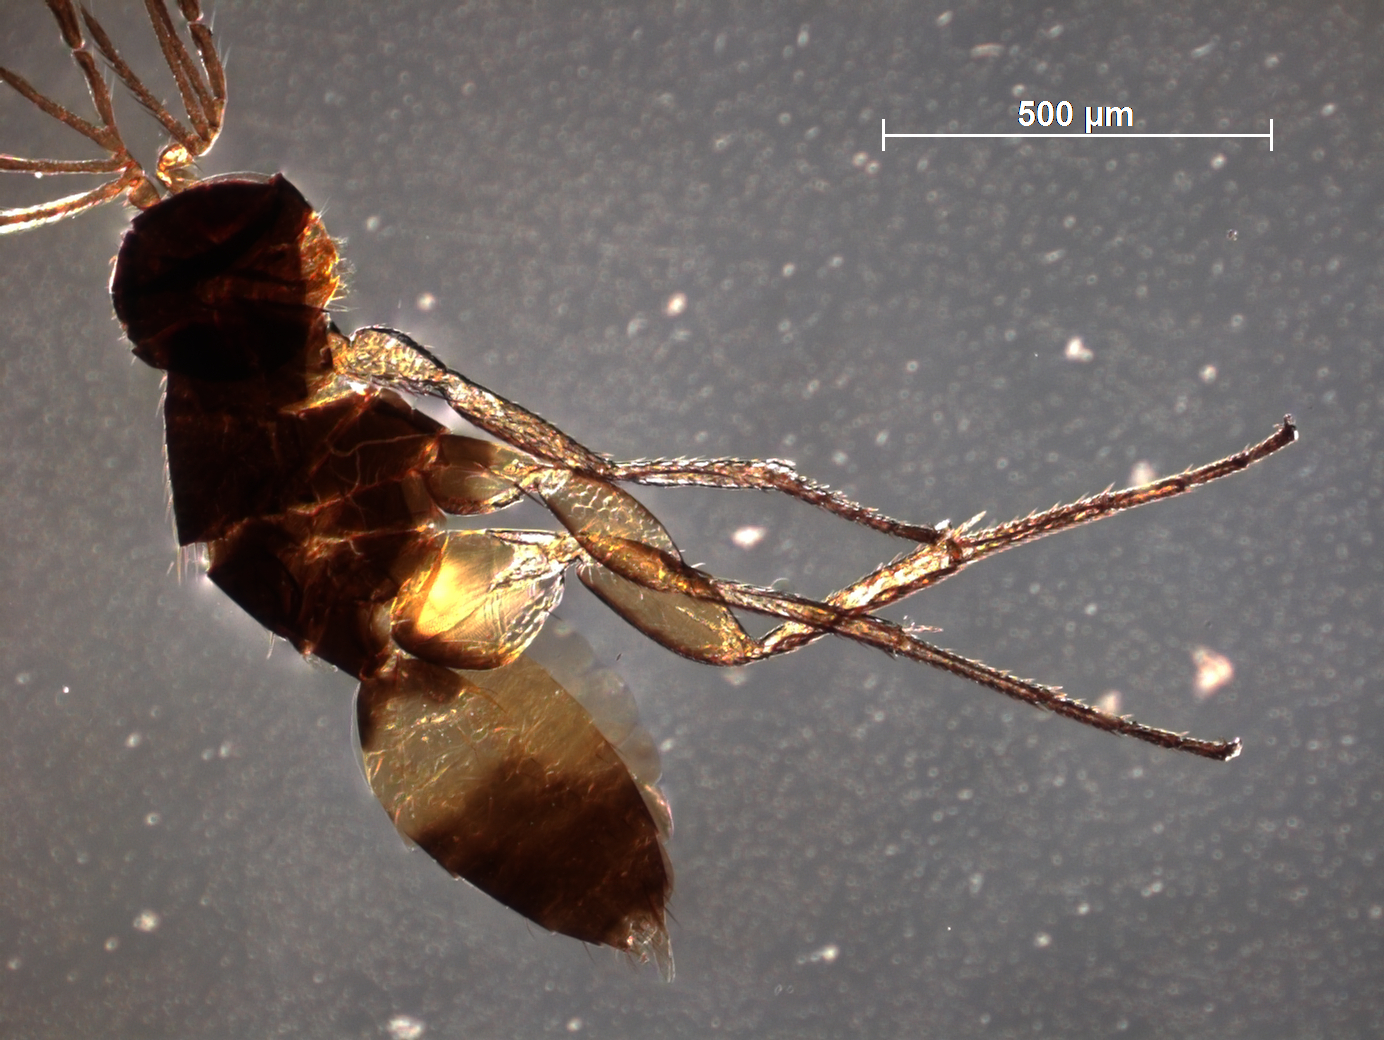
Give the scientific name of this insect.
Elasmus cyanomontanus
